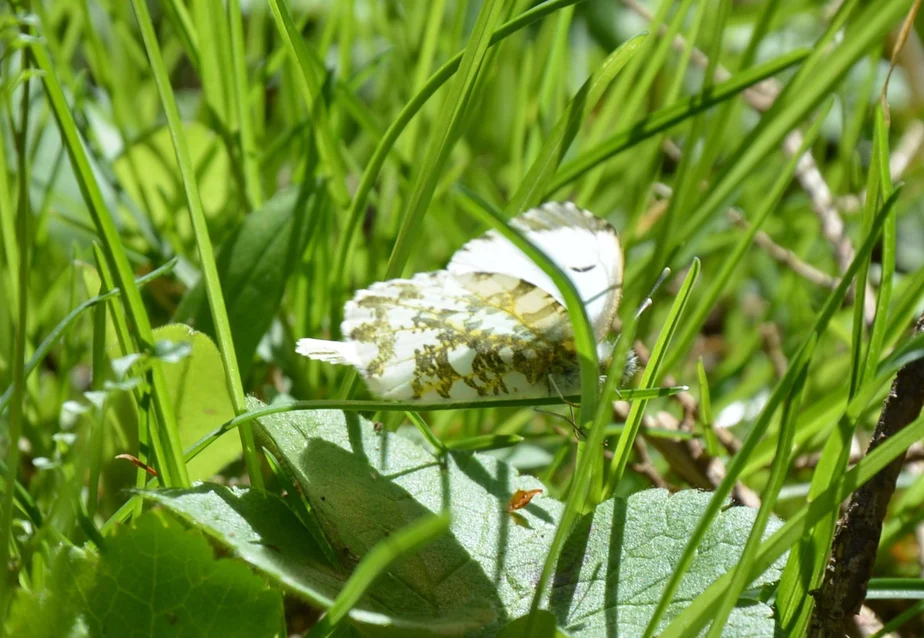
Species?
Anthocharis cardamines
